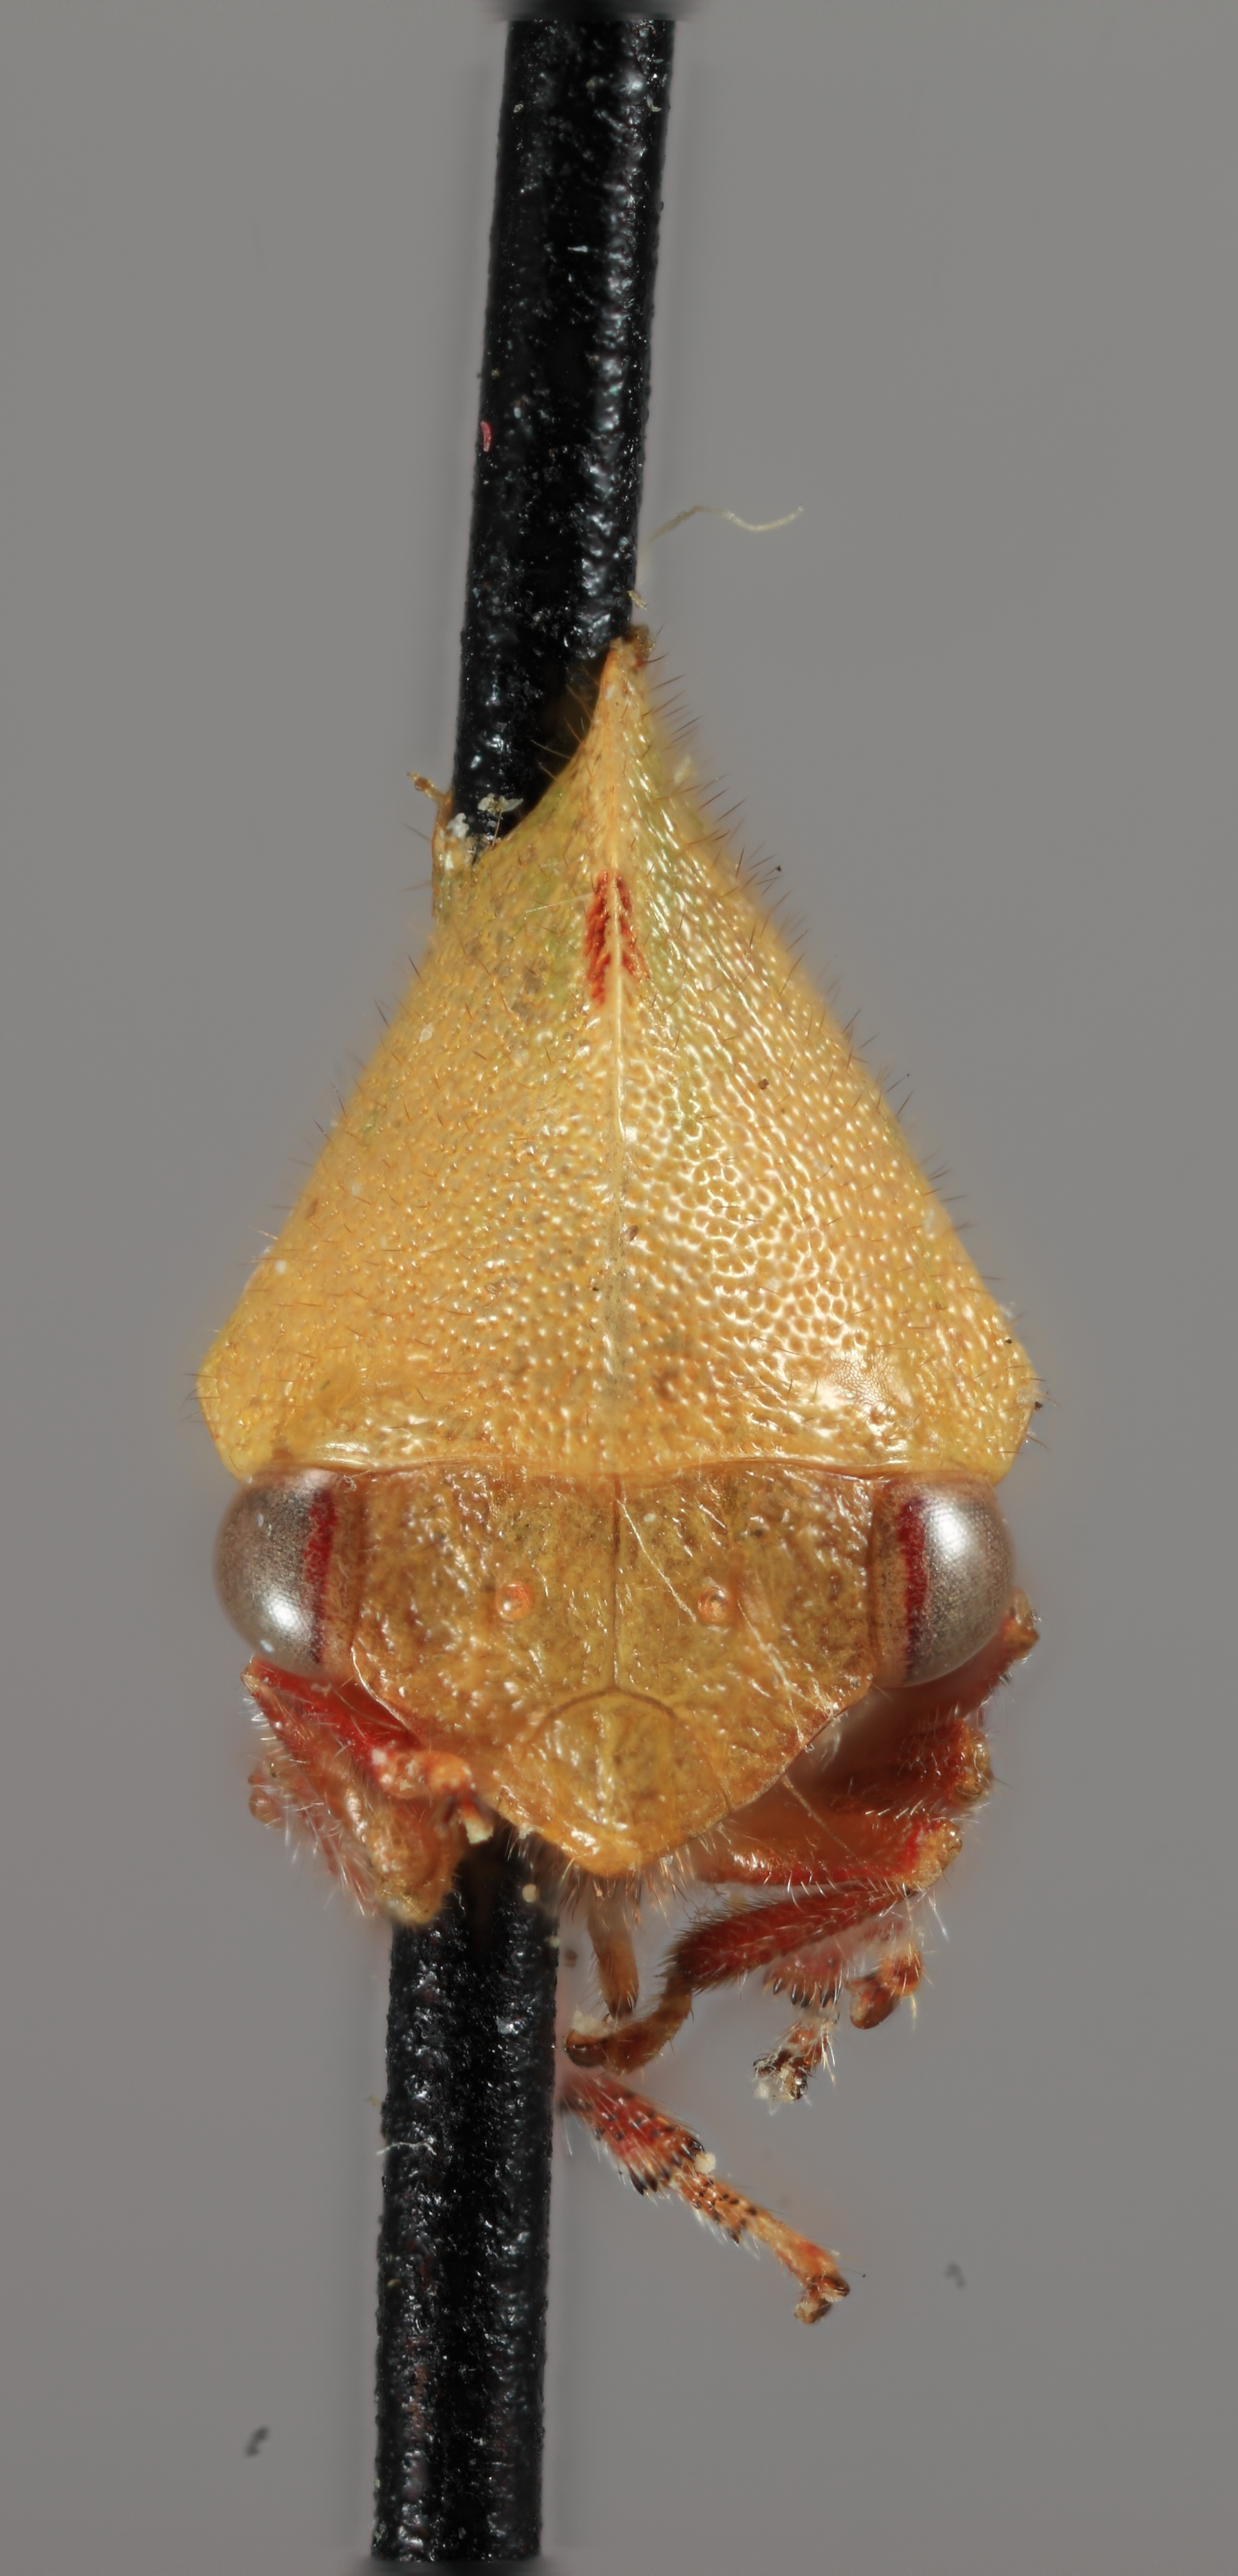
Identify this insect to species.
Amastris straminea
